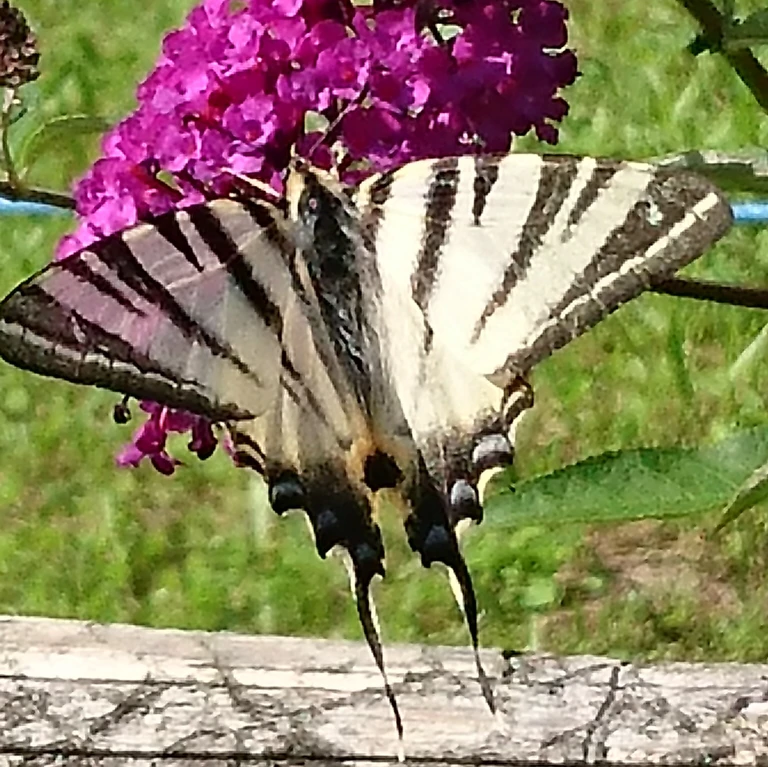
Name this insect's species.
Iphiclides podalirius
